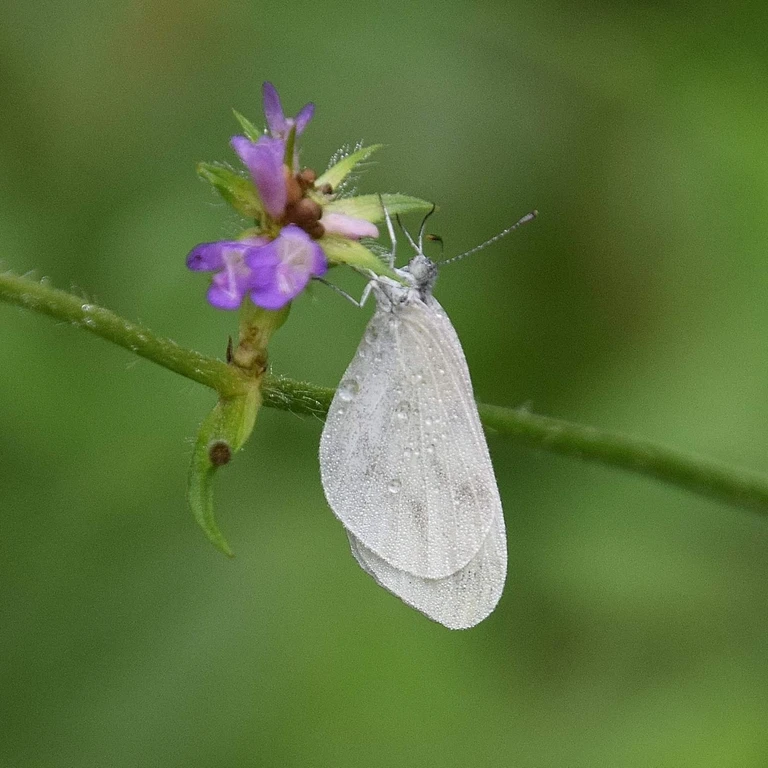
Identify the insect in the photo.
Leptidea sinapis/juvernica
